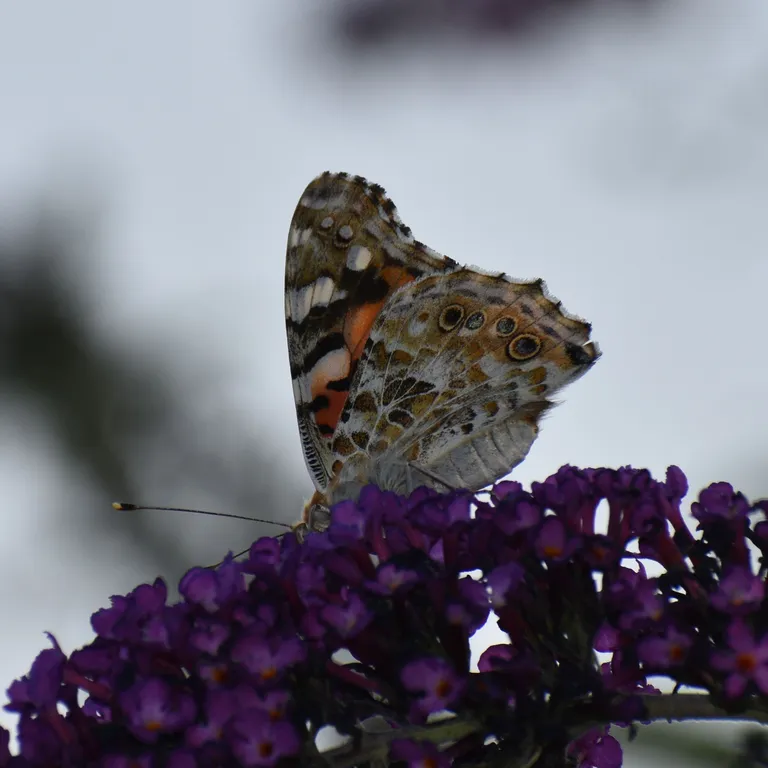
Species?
Vanessa cardui
